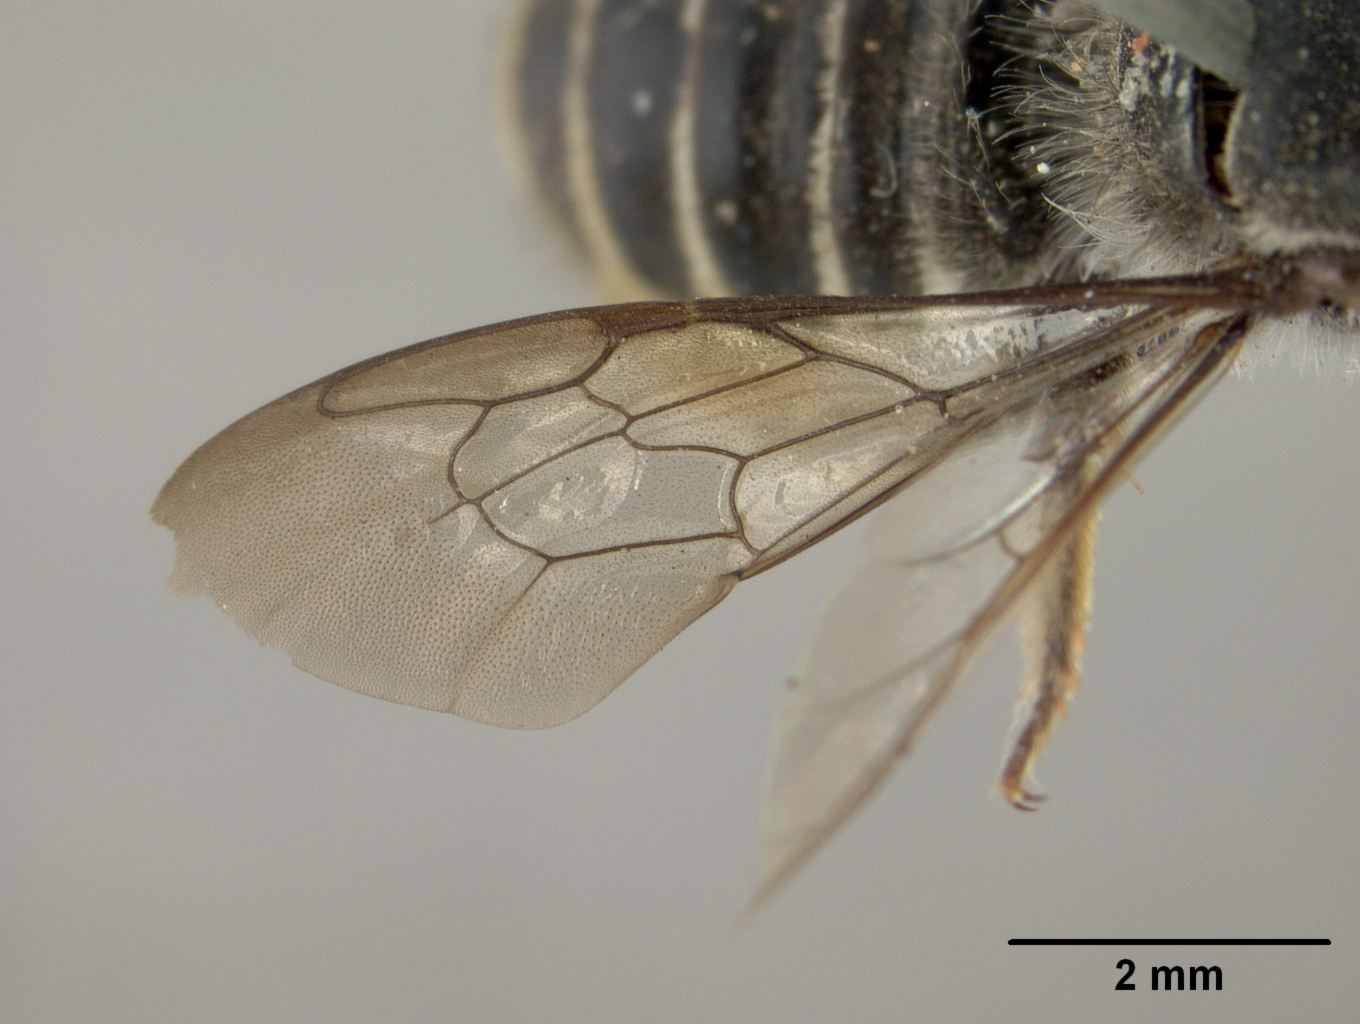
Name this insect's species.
Megachile laqueata
